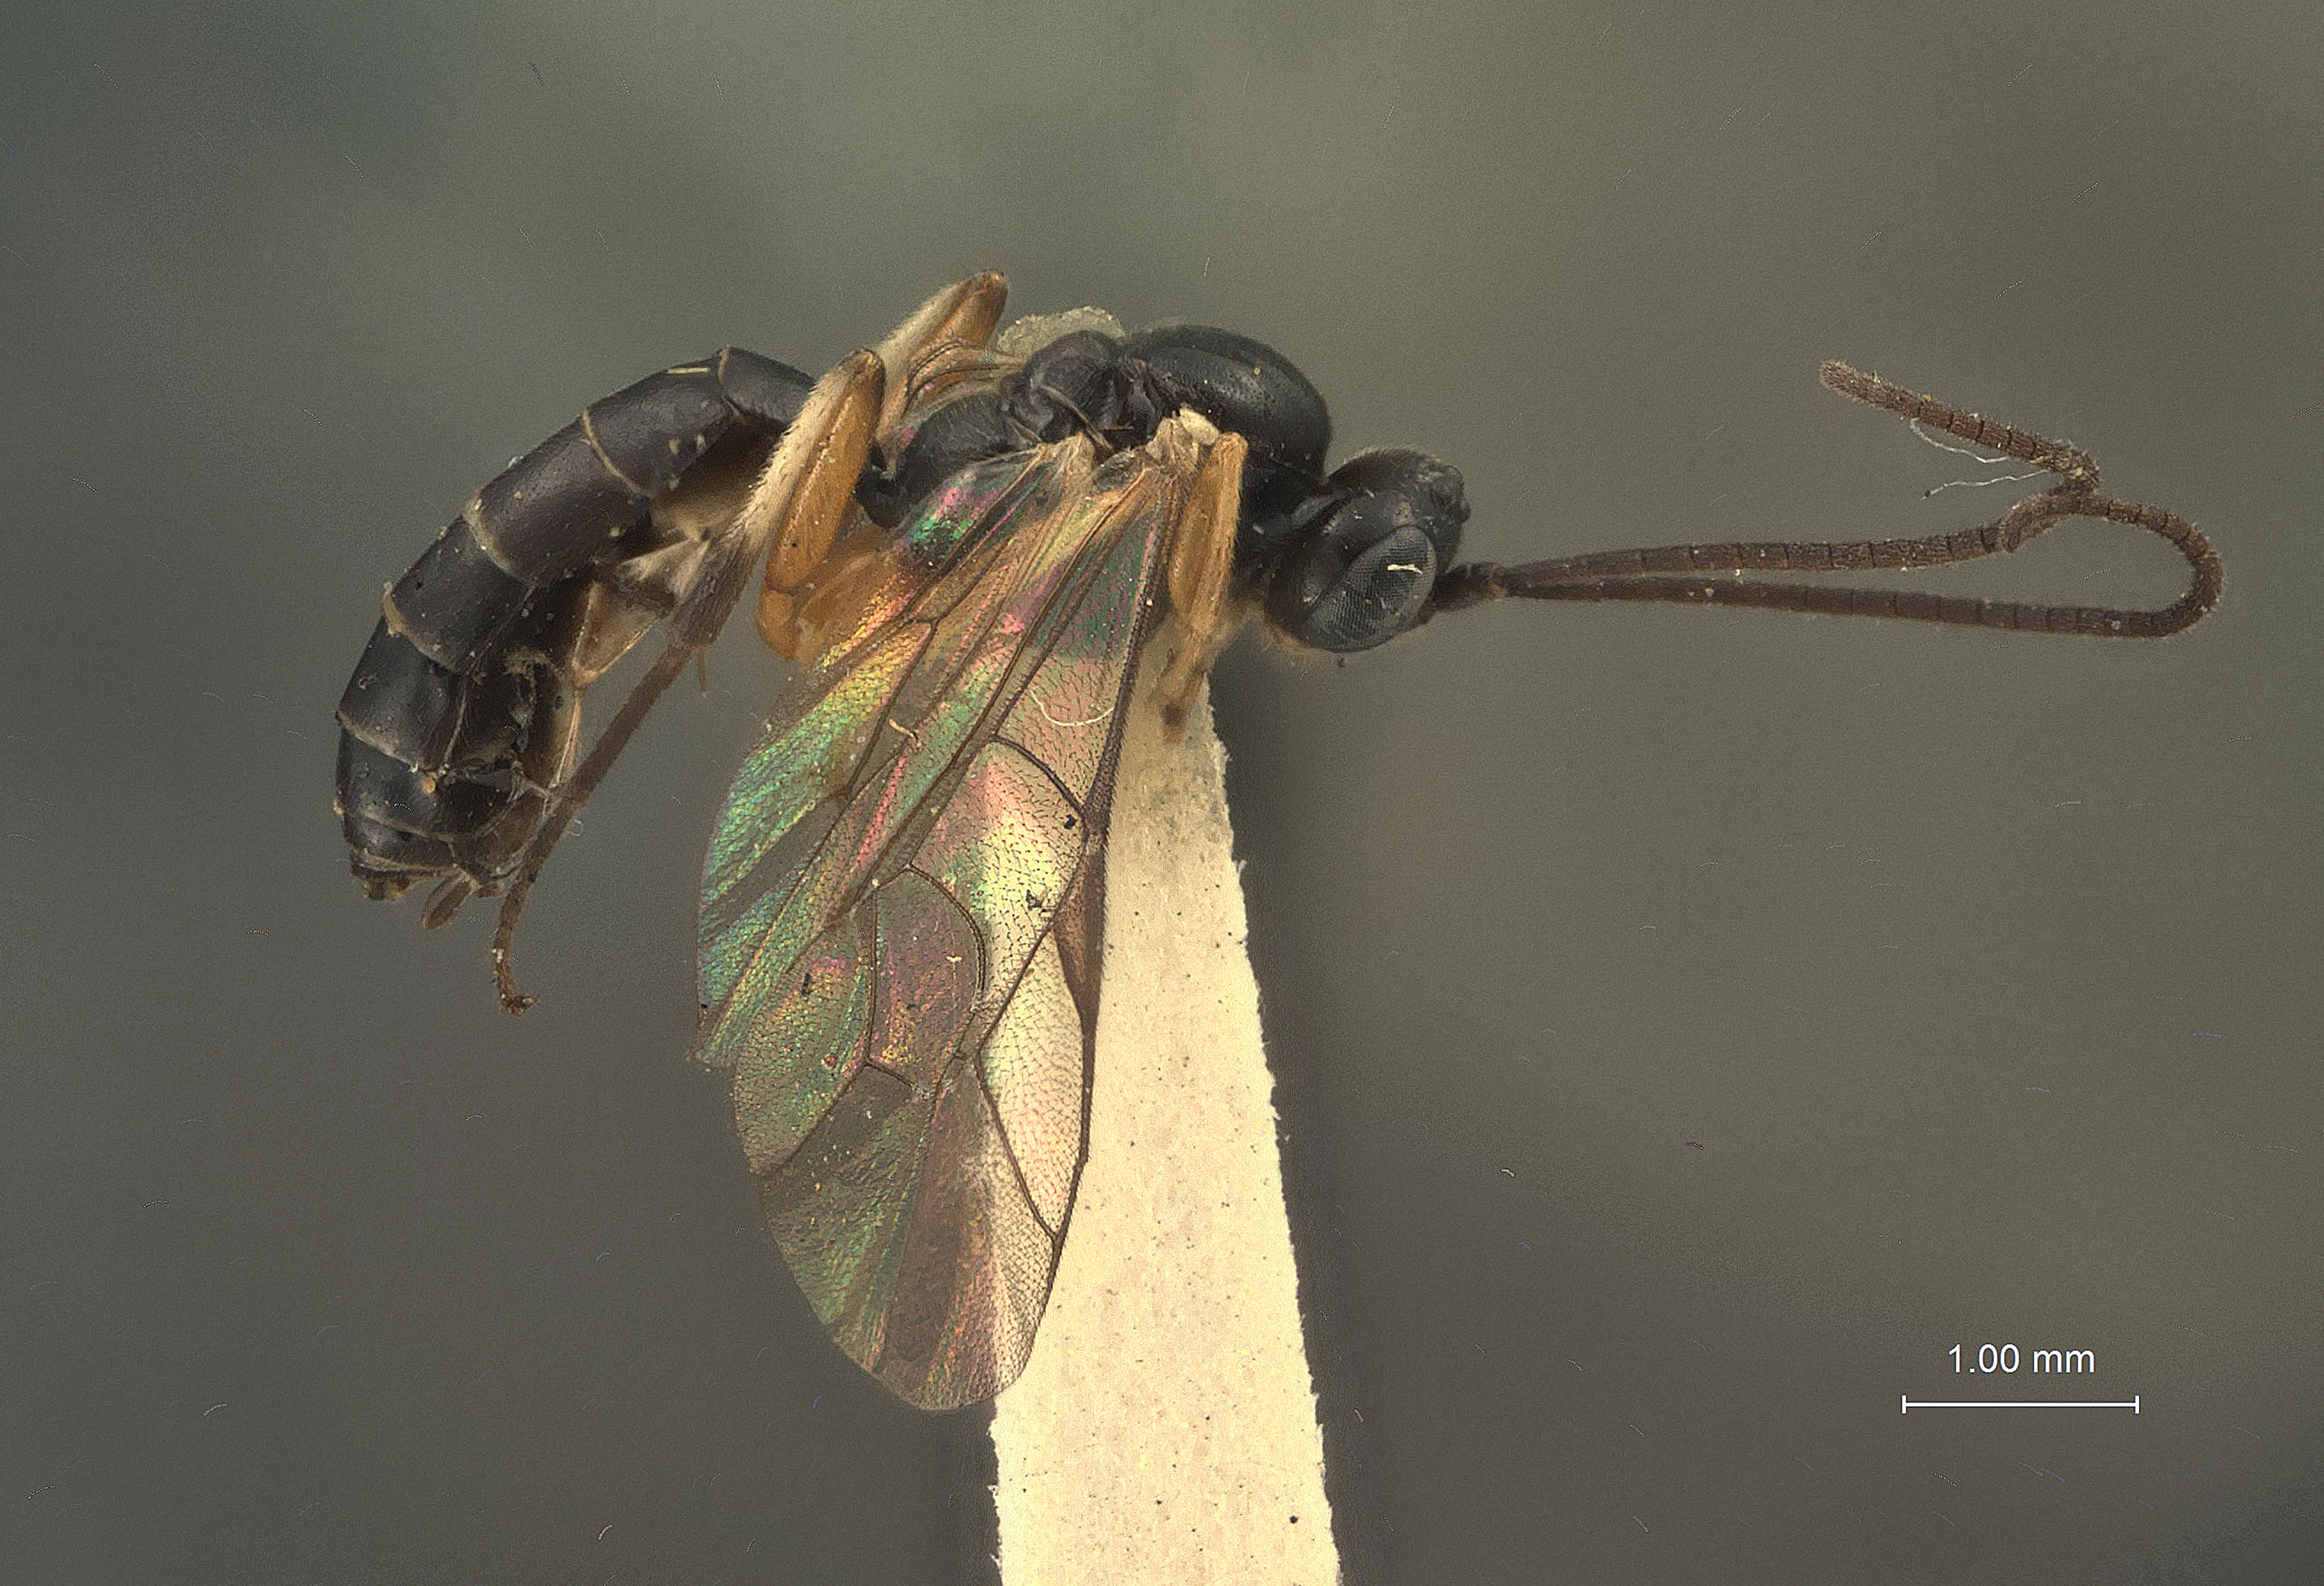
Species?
Lamachus tsugae
